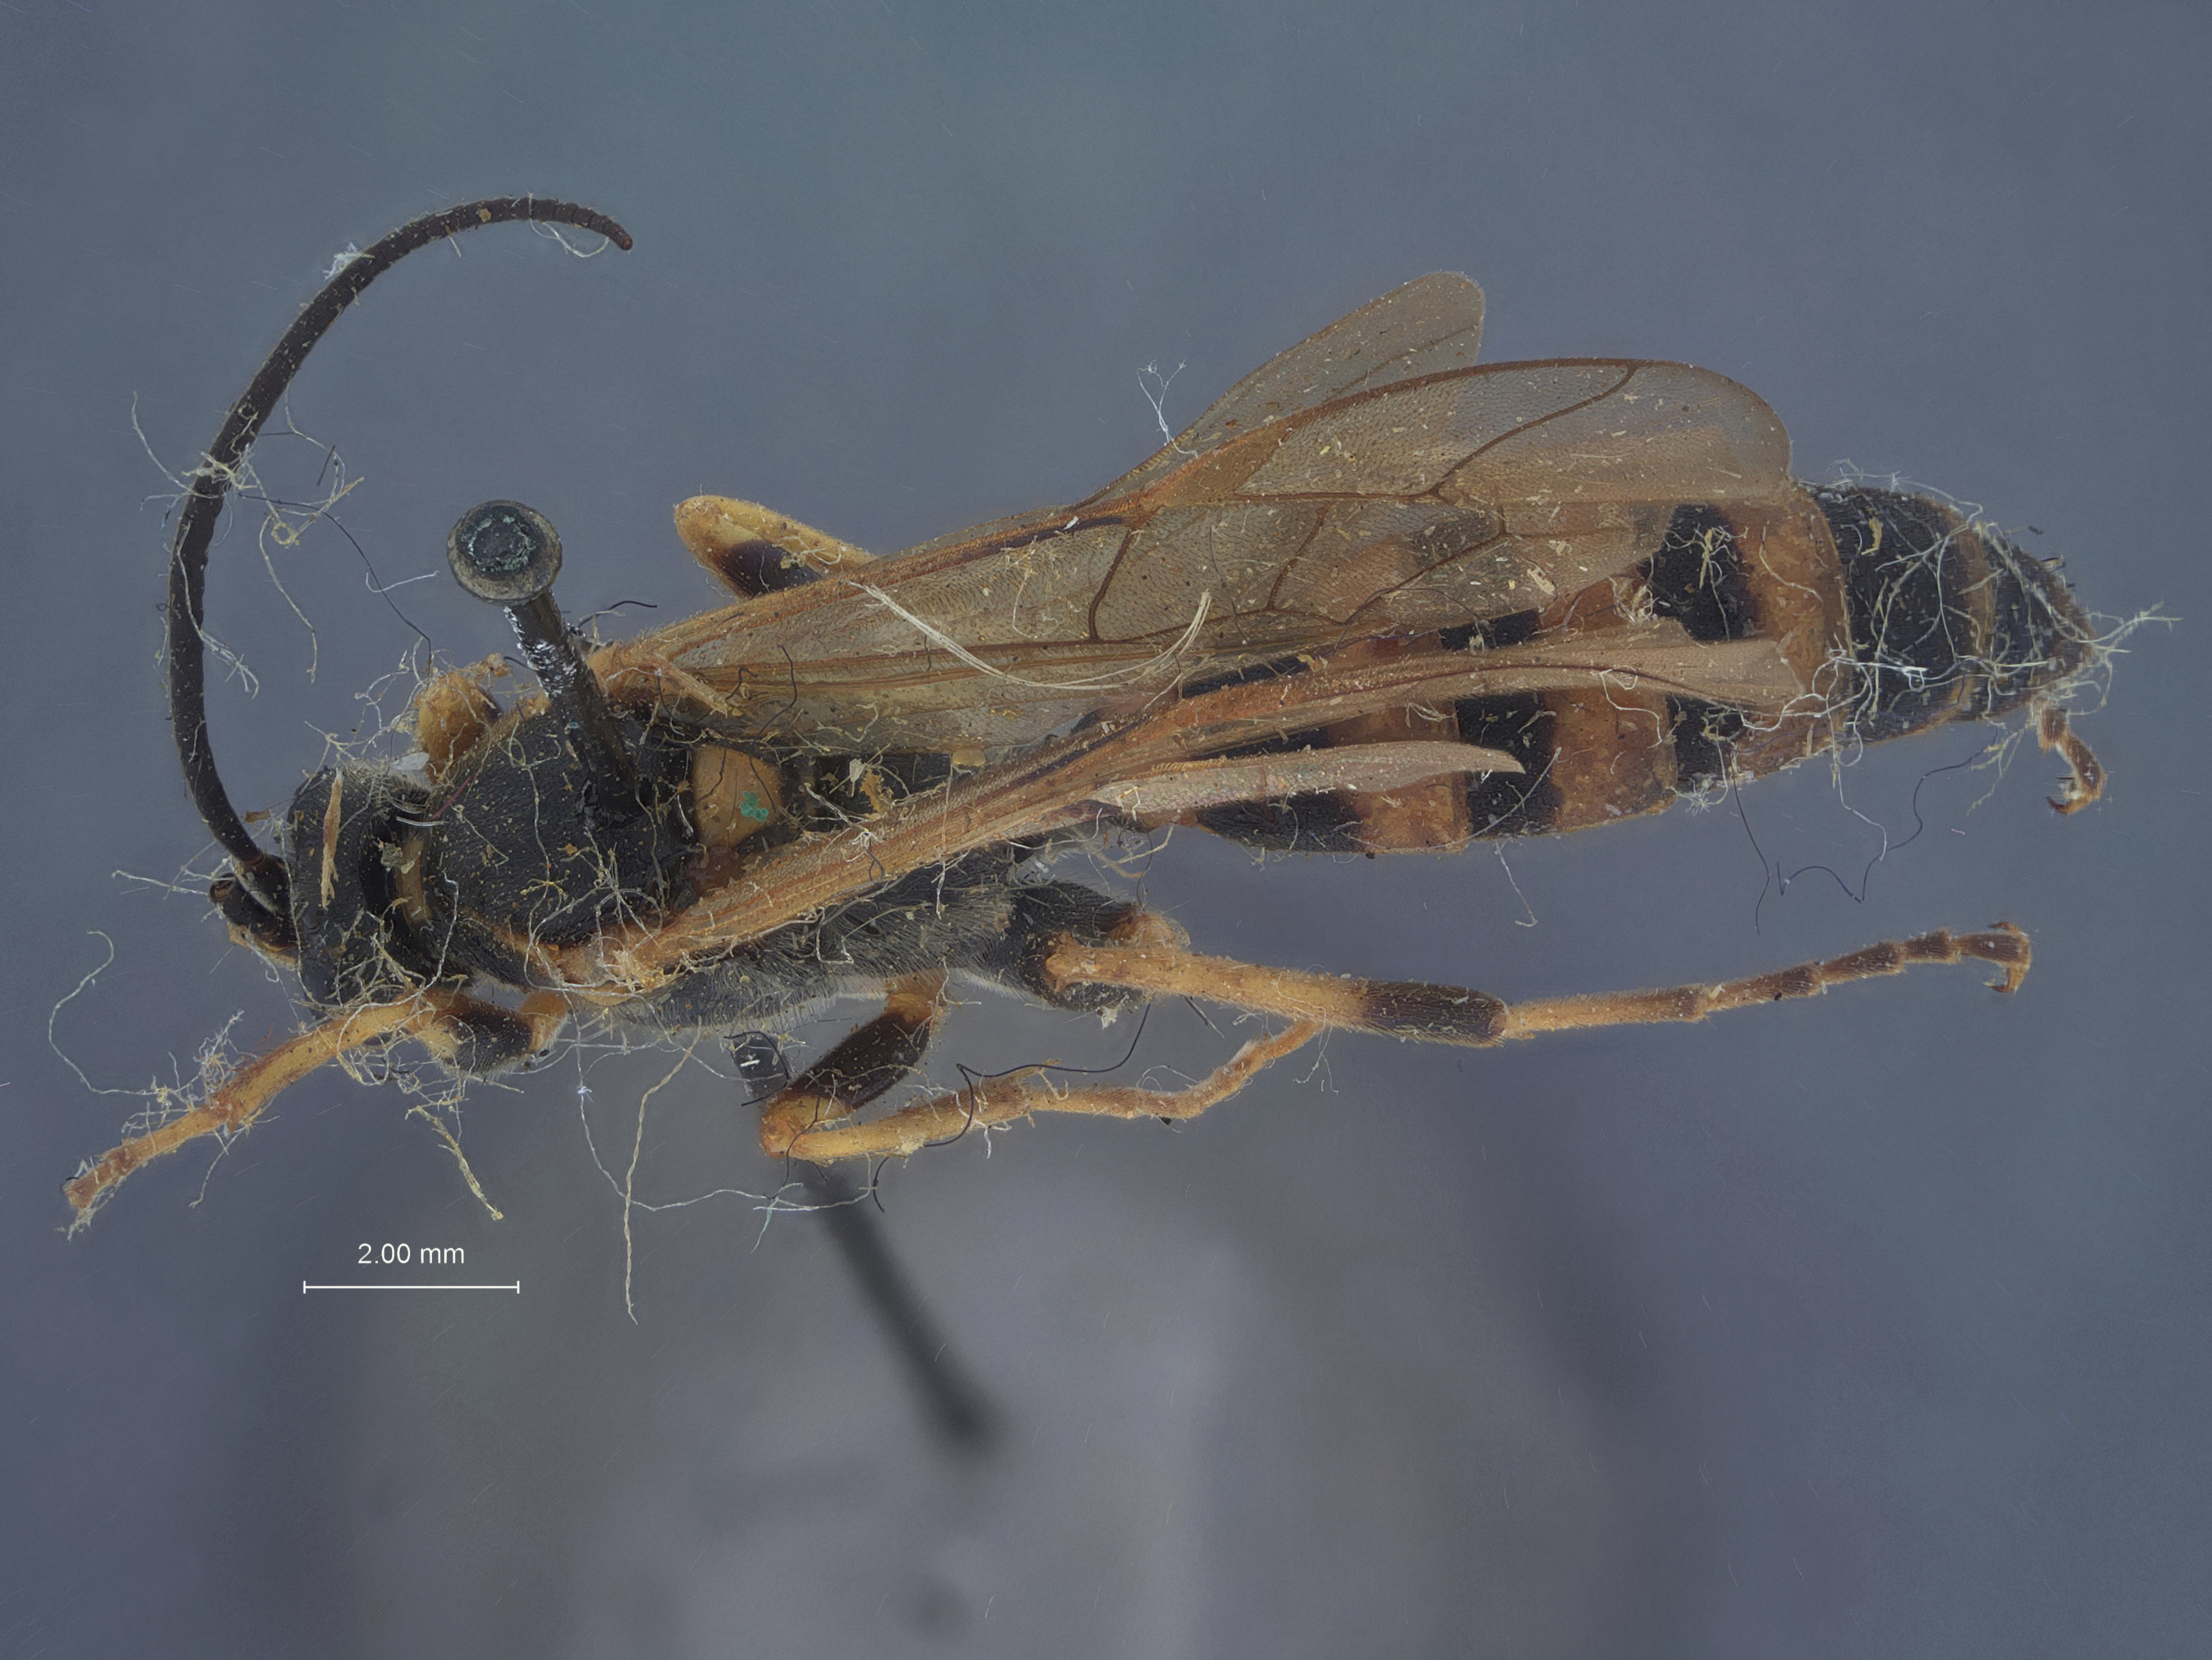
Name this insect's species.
Amblyteles quadrizonatus
